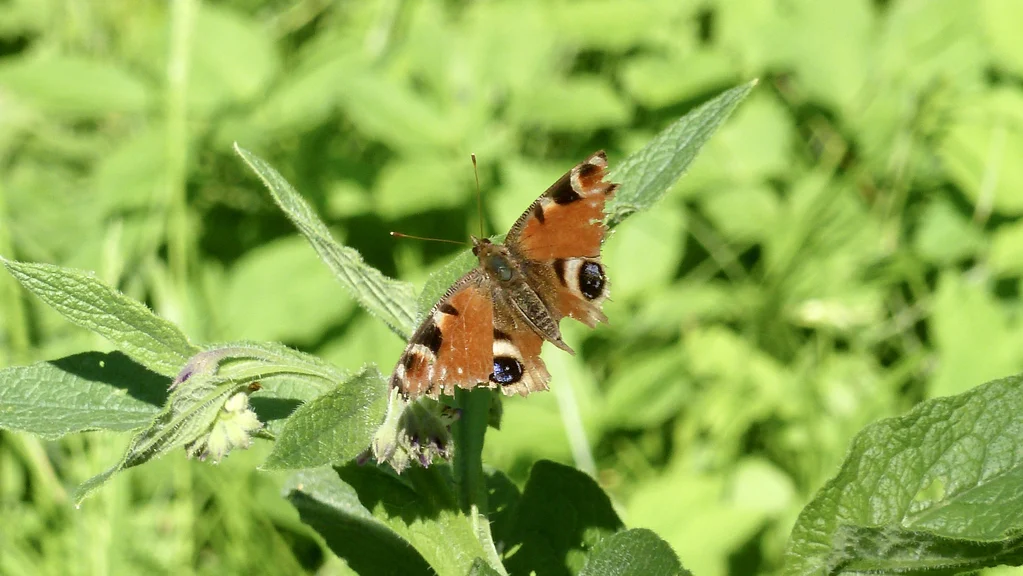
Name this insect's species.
Aglais io
